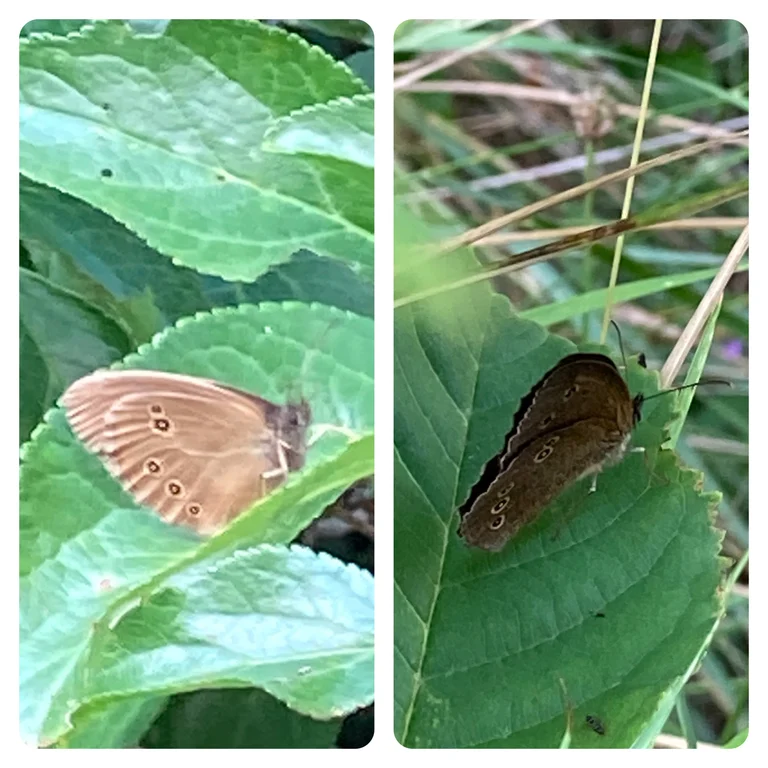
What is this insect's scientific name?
Aphantopus hyperantus
